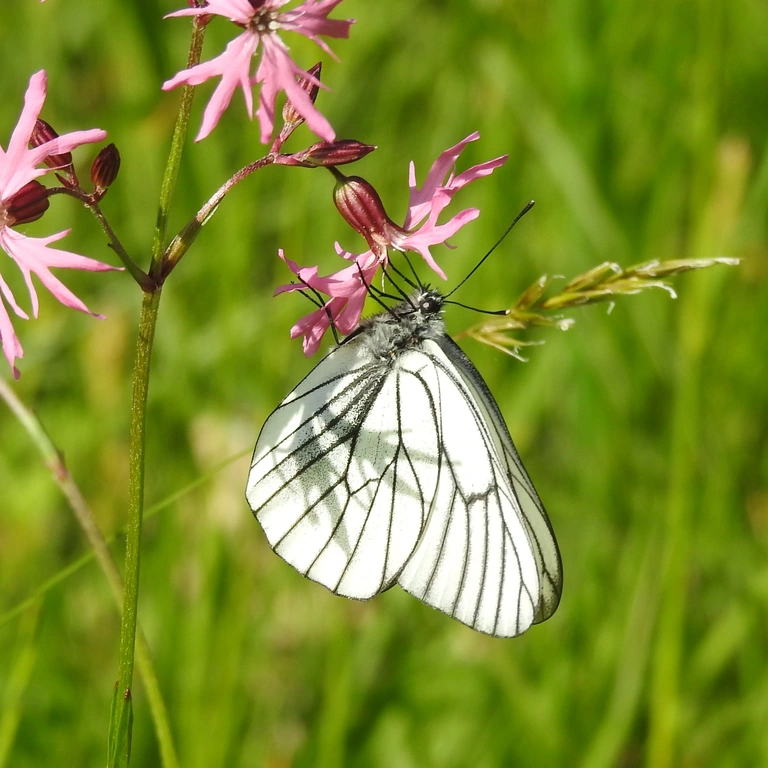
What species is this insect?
Aporia crataegi
